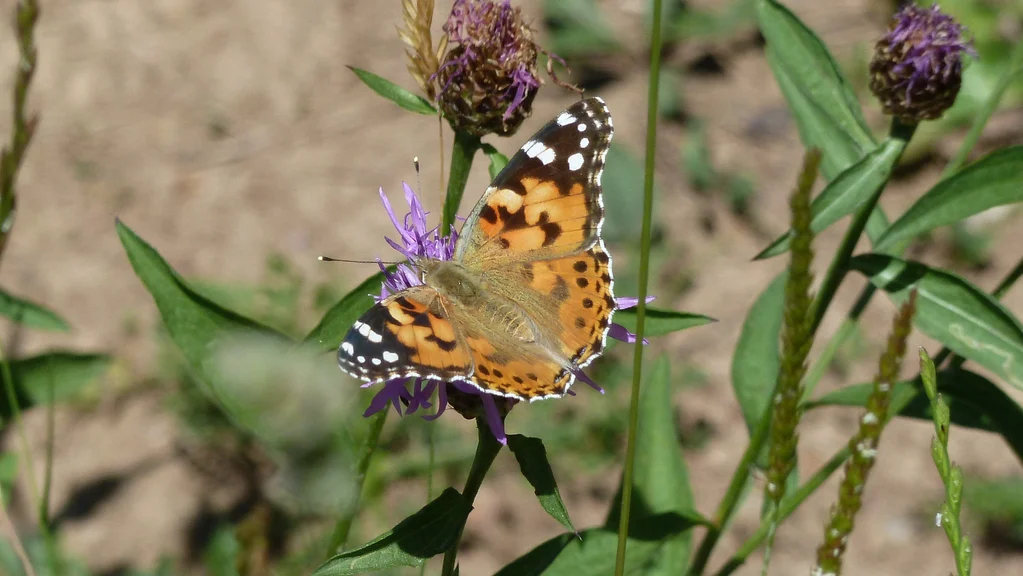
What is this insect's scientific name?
Vanessa cardui
